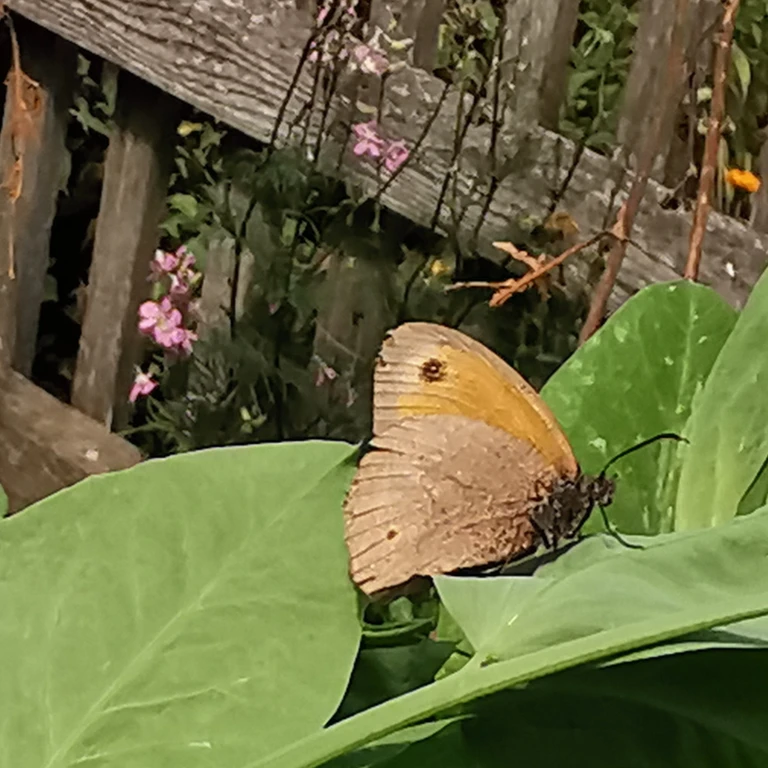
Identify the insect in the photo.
Maniola jurtina
